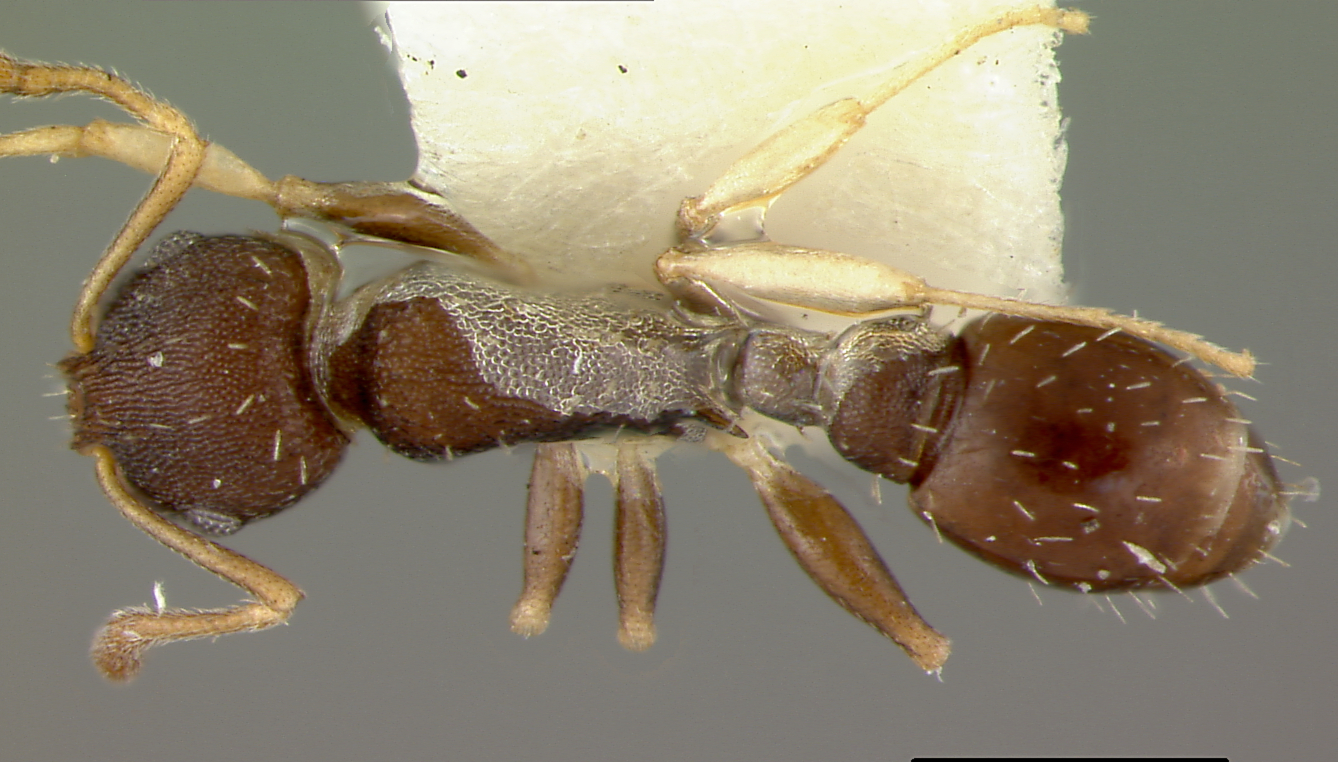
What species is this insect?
Leptothorax ixili
